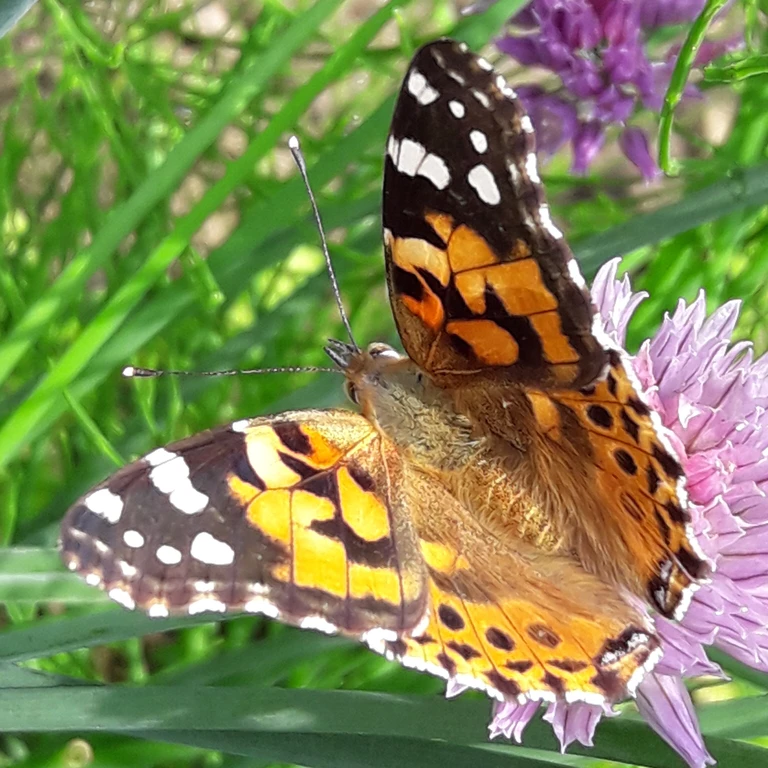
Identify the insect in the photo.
Vanessa cardui
